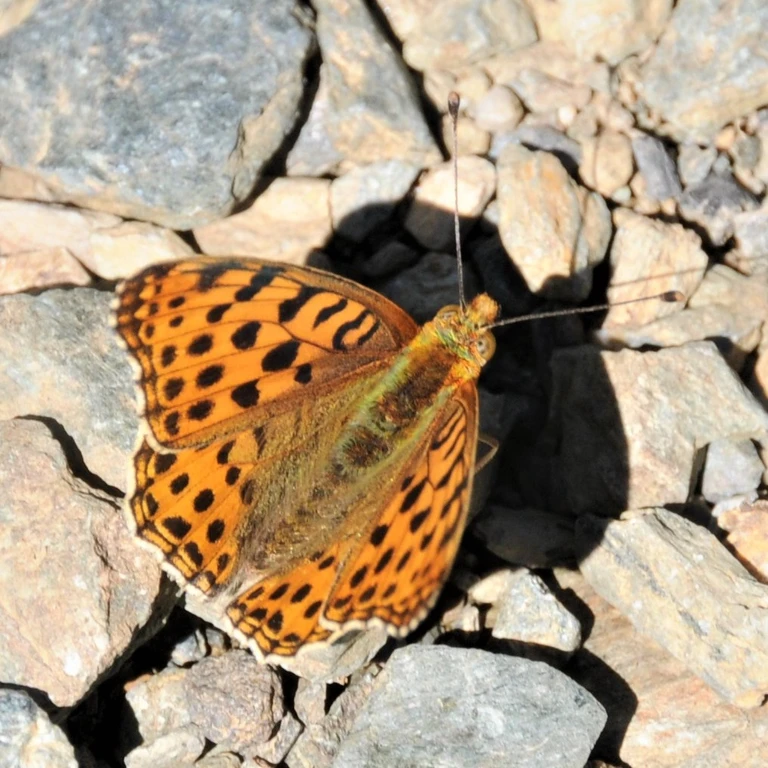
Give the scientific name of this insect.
Issoria lathonia
